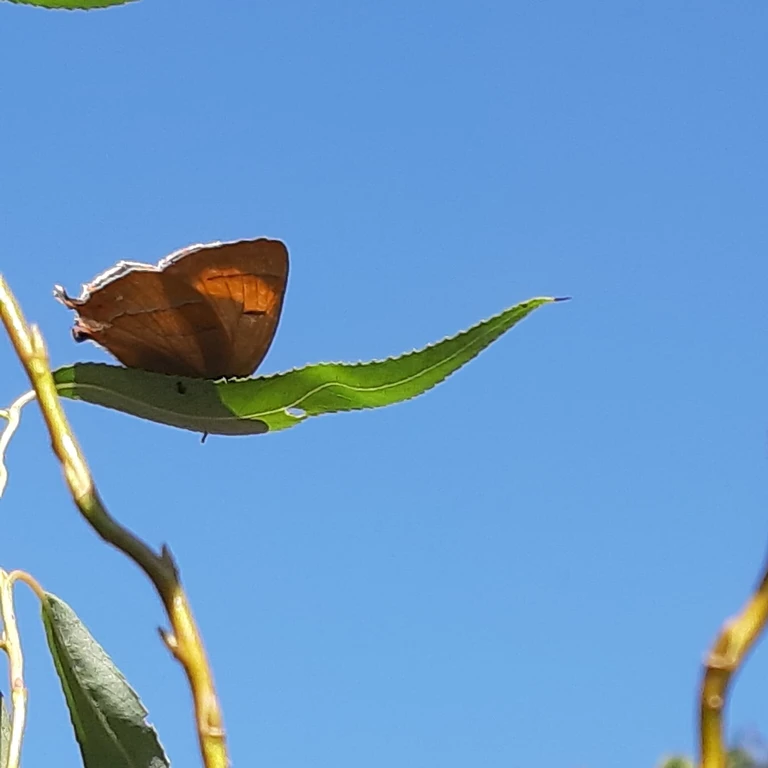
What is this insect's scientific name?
Thecla betulae
